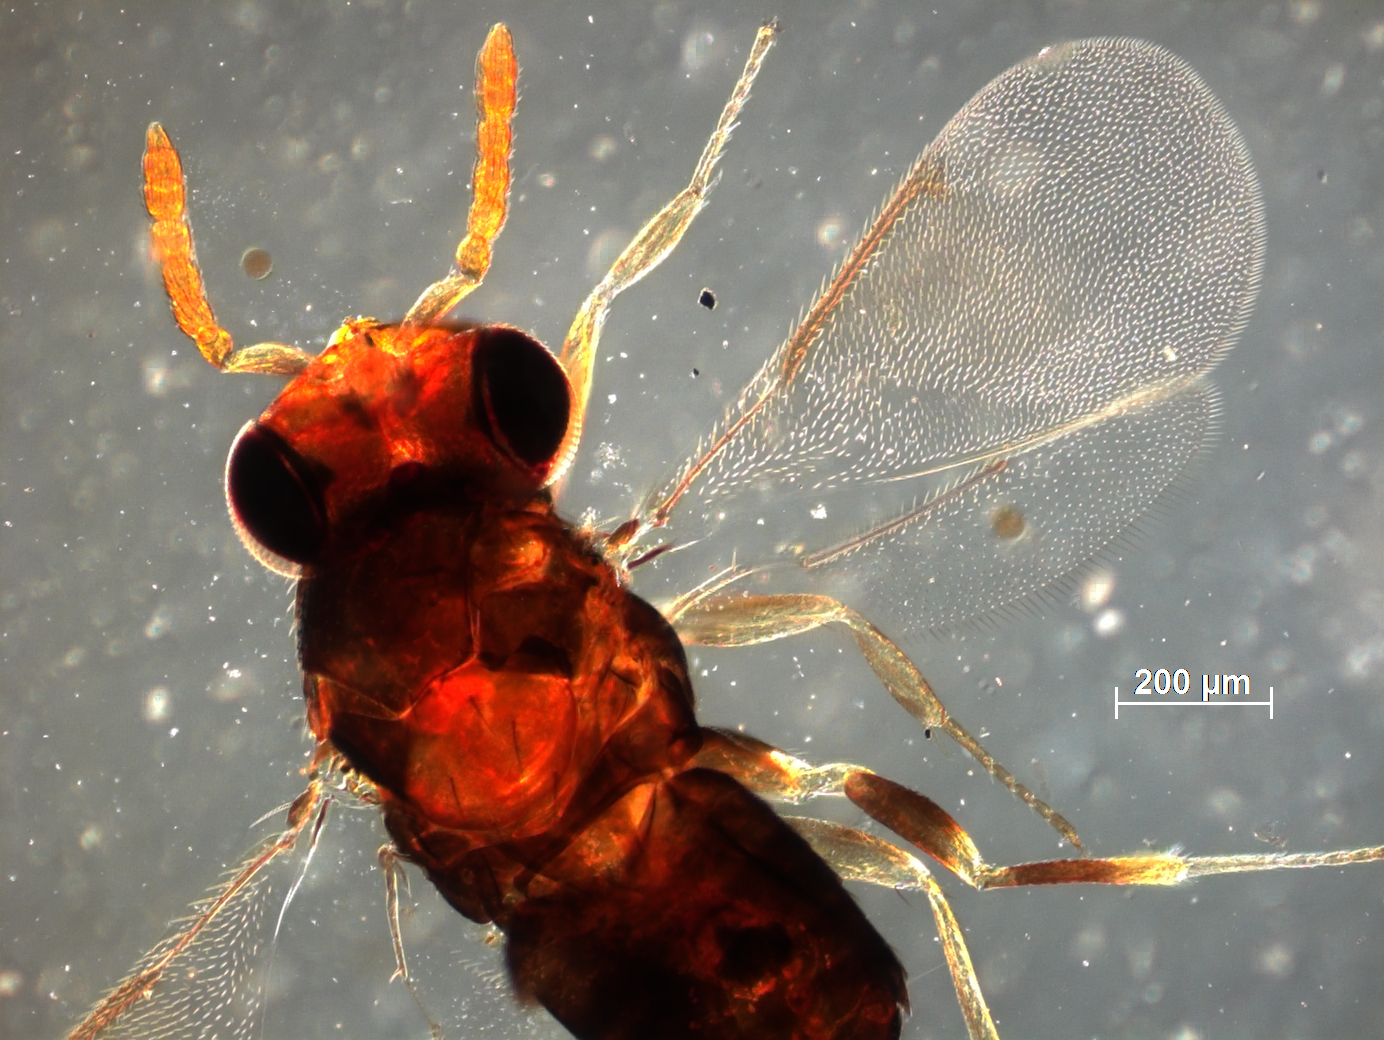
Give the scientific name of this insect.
Coccophagus isipingoensis
